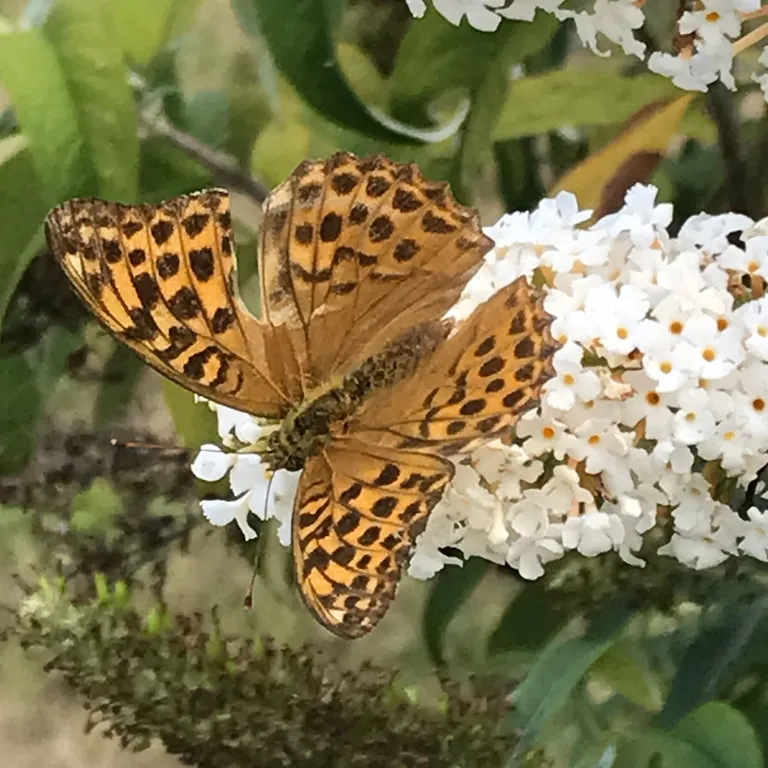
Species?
Argynnis paphia
